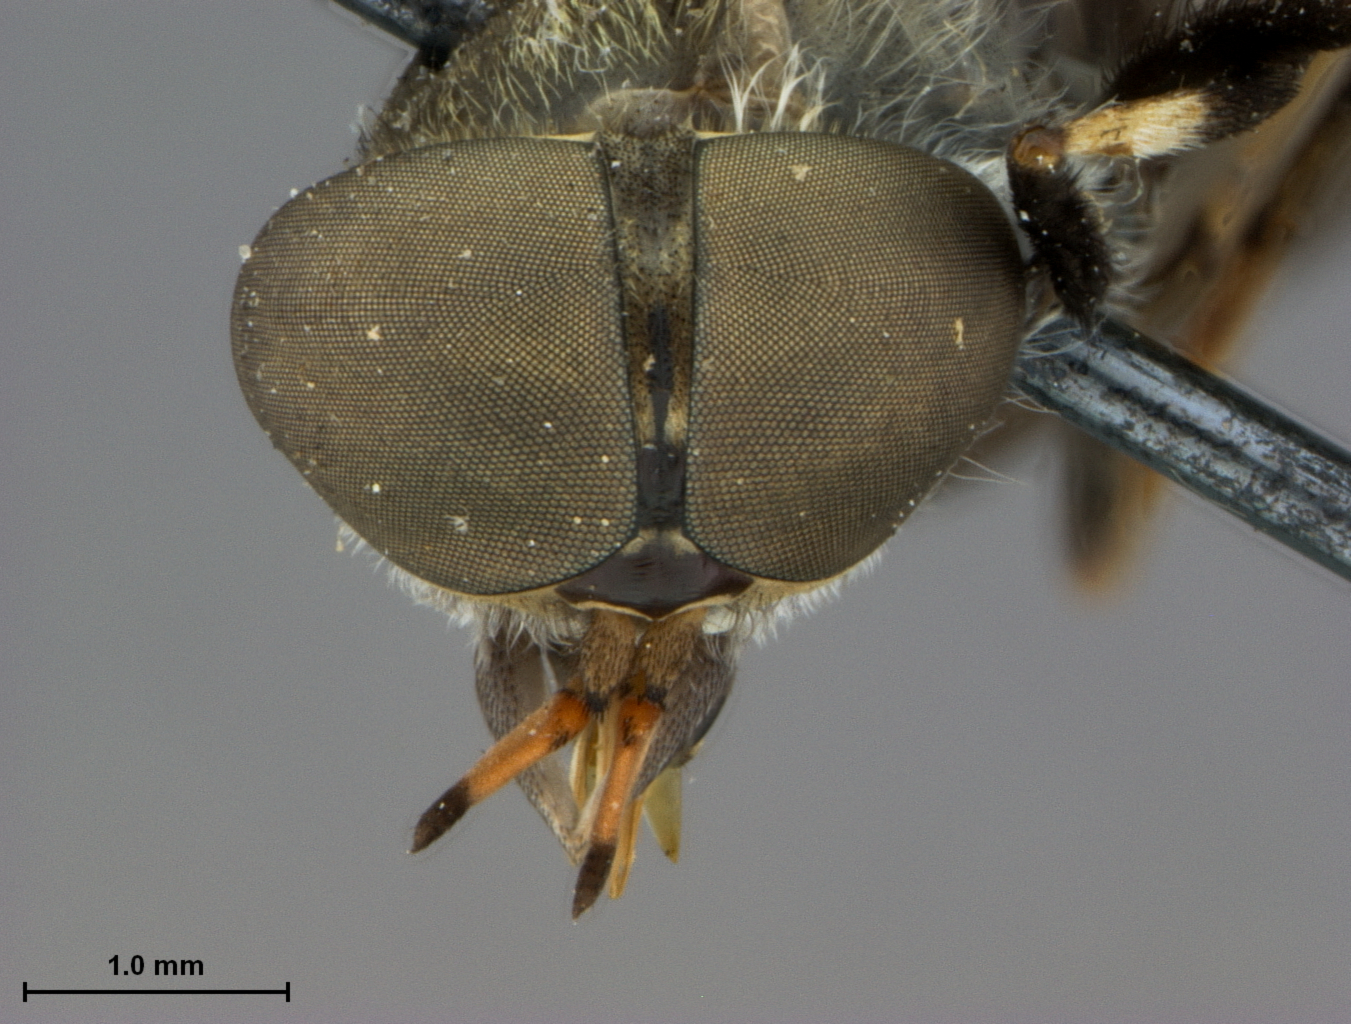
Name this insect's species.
Tabanus unistriatus
